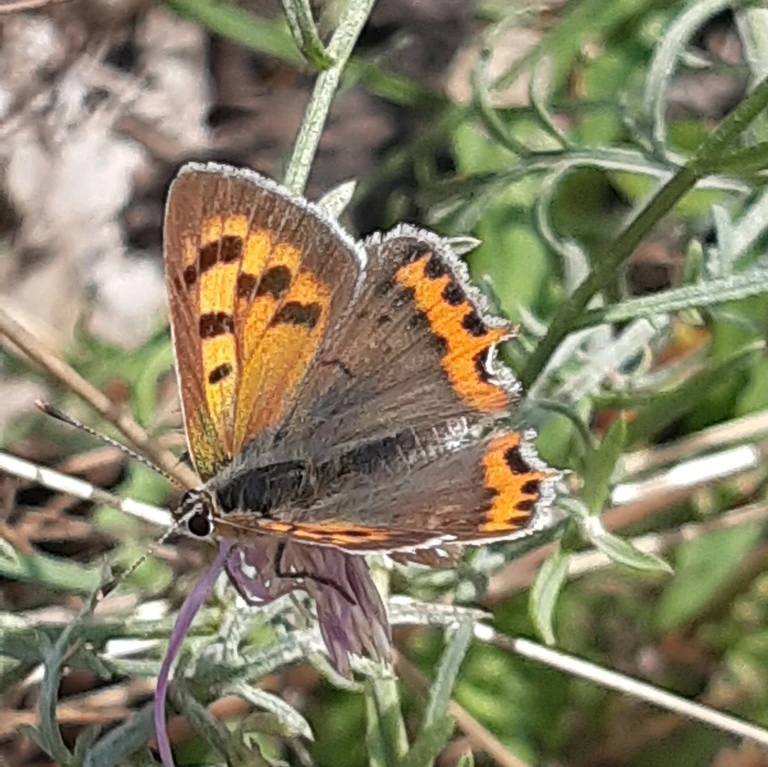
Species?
Lycaena phlaeas
